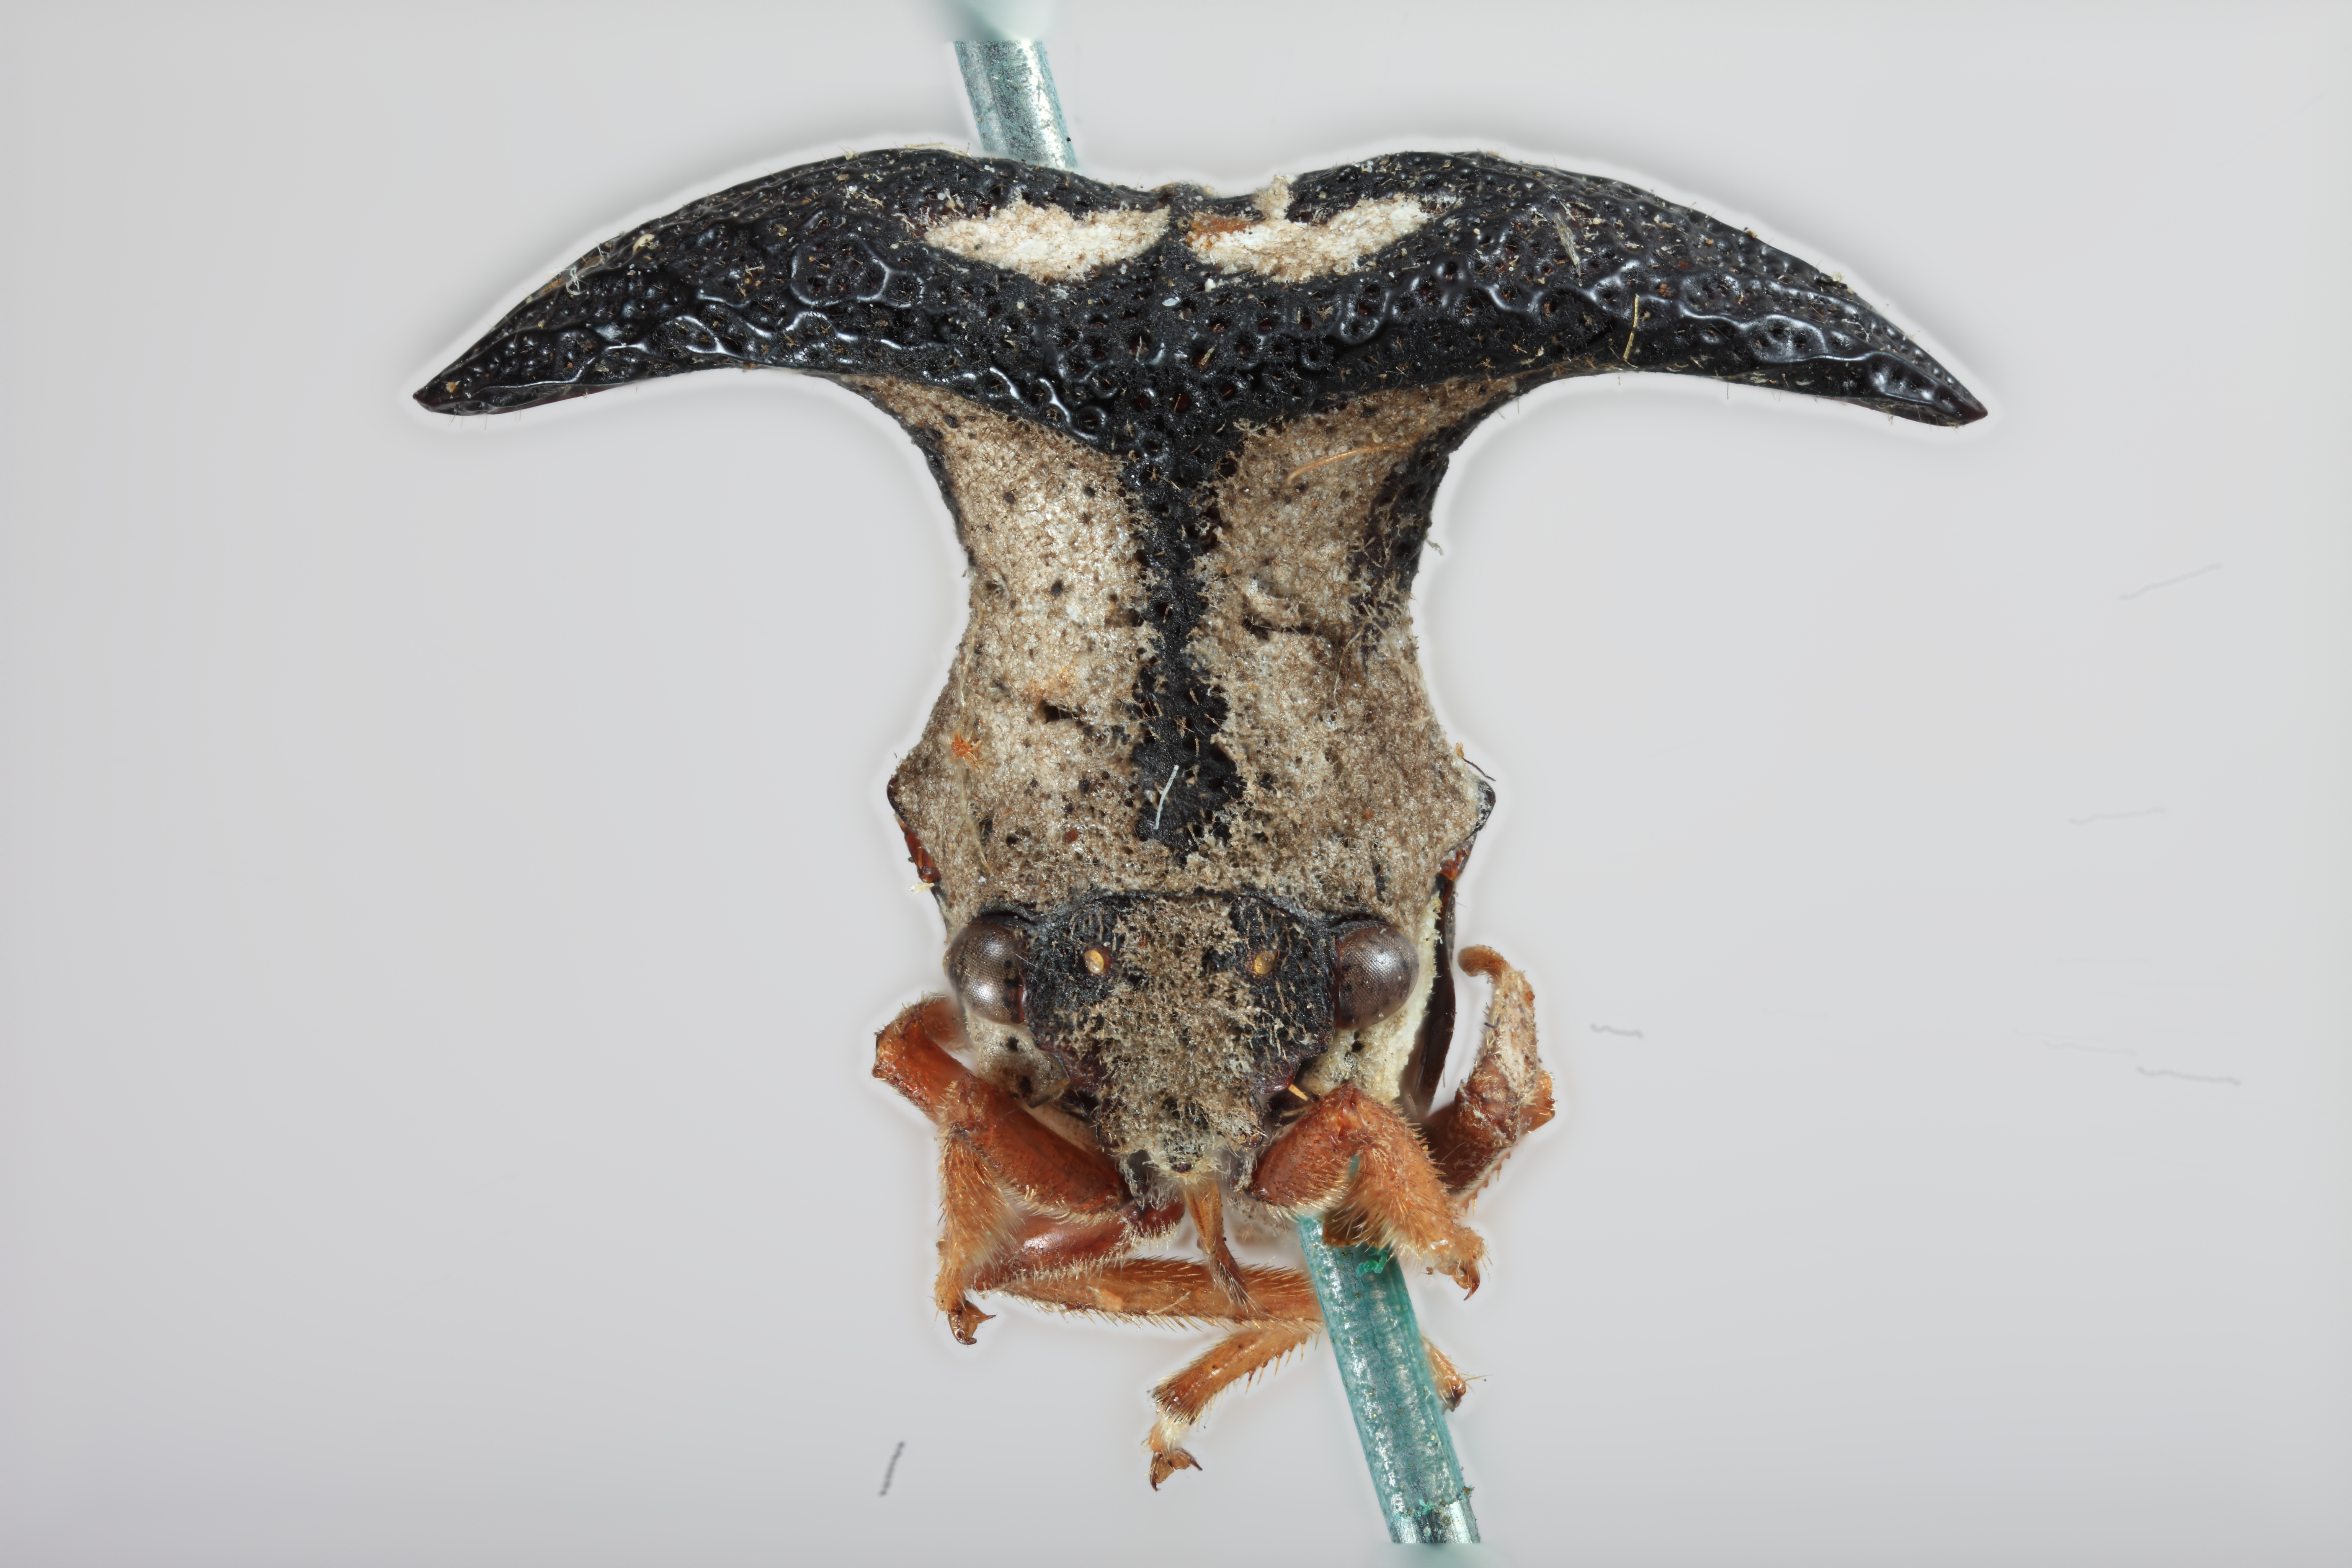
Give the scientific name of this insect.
Emphusis bakeri
